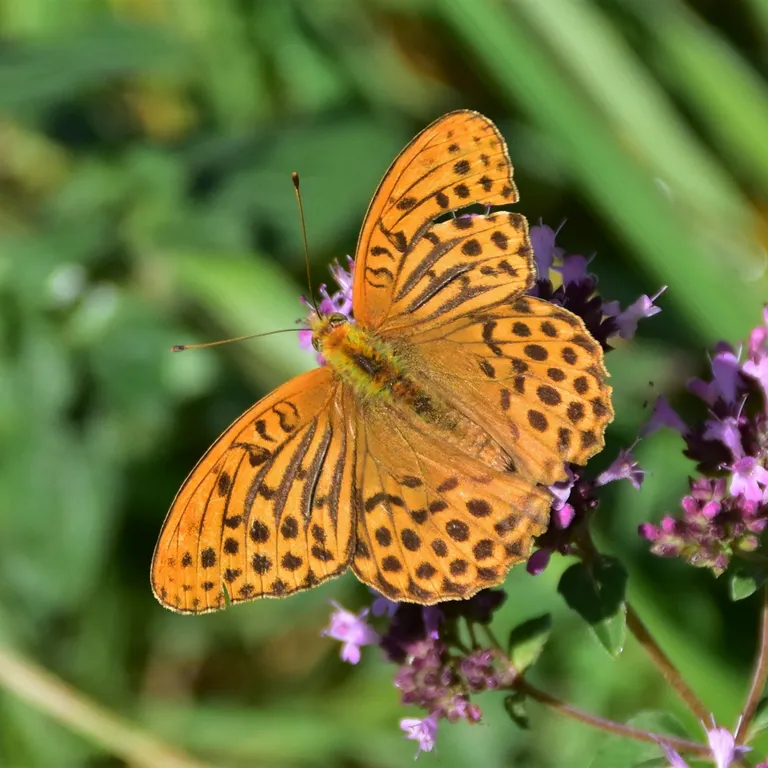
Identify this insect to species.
Argynnis paphia
